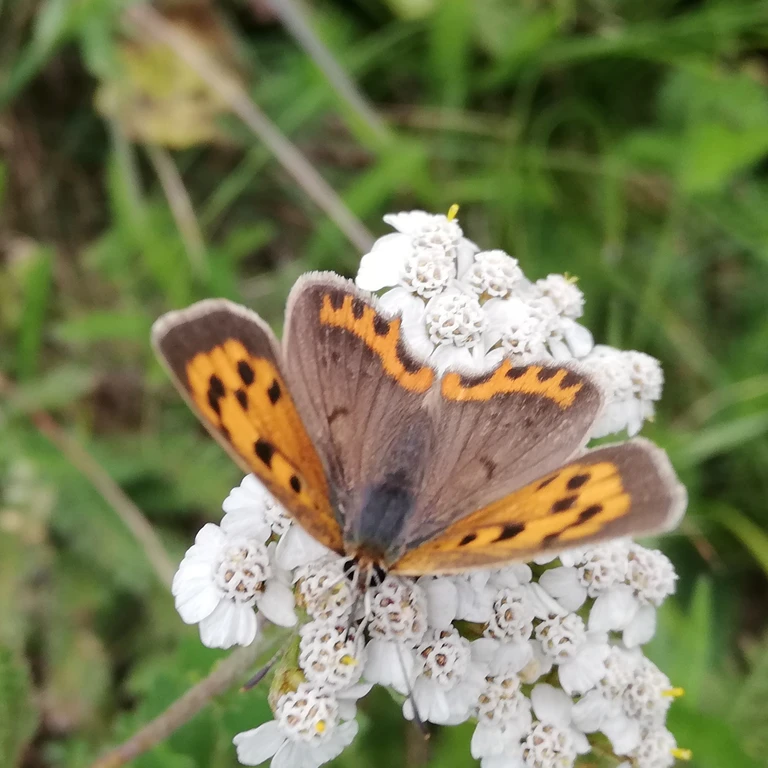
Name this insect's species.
Lycaena phlaeas
